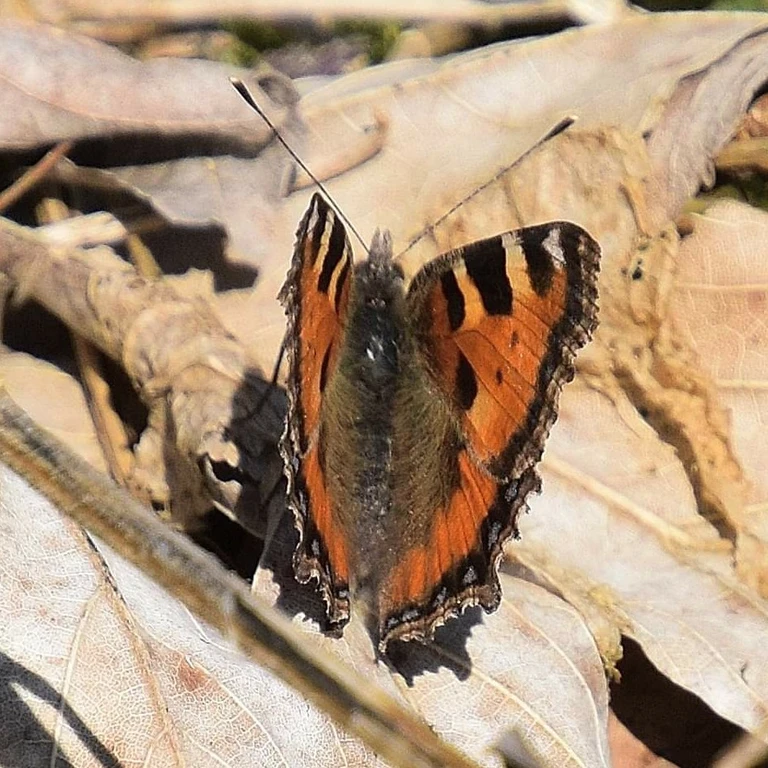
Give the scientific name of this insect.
Aglais urticae
